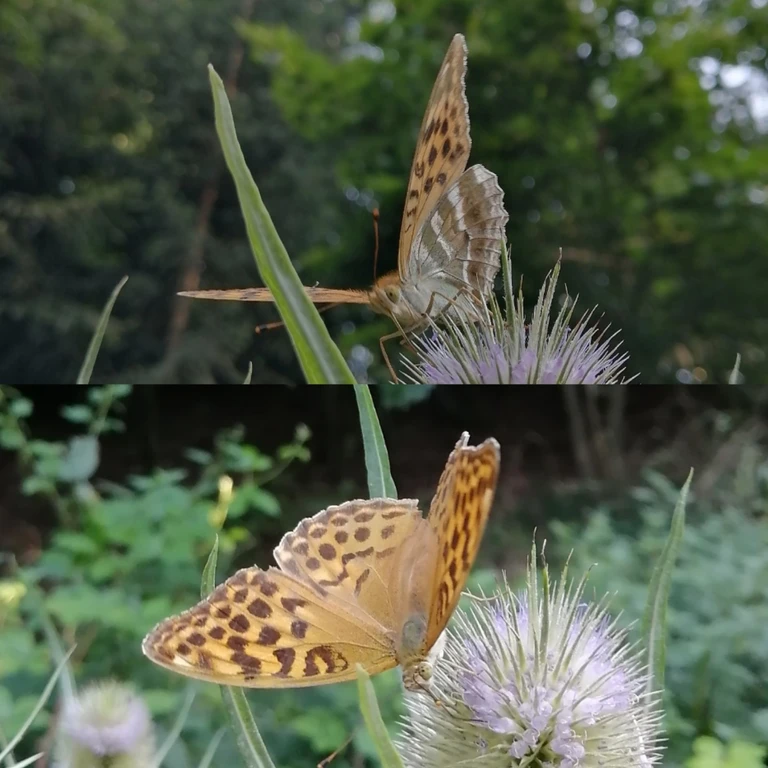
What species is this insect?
Argynnis paphia
